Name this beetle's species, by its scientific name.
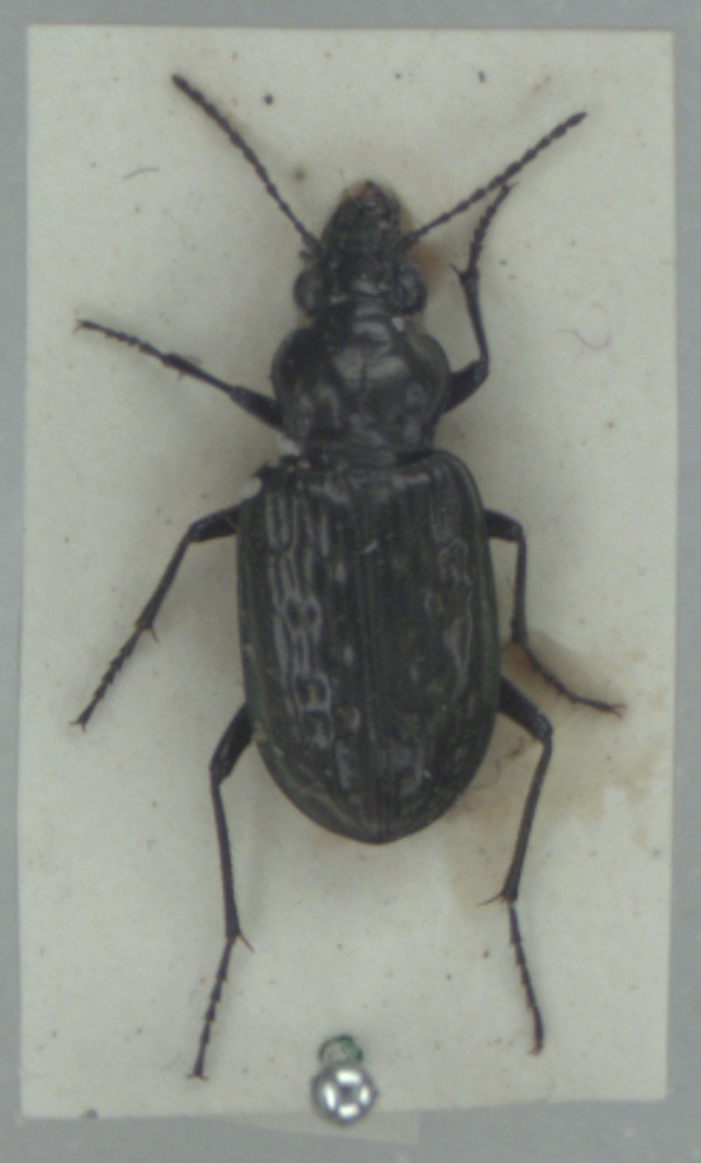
Blethisa multipunctata
